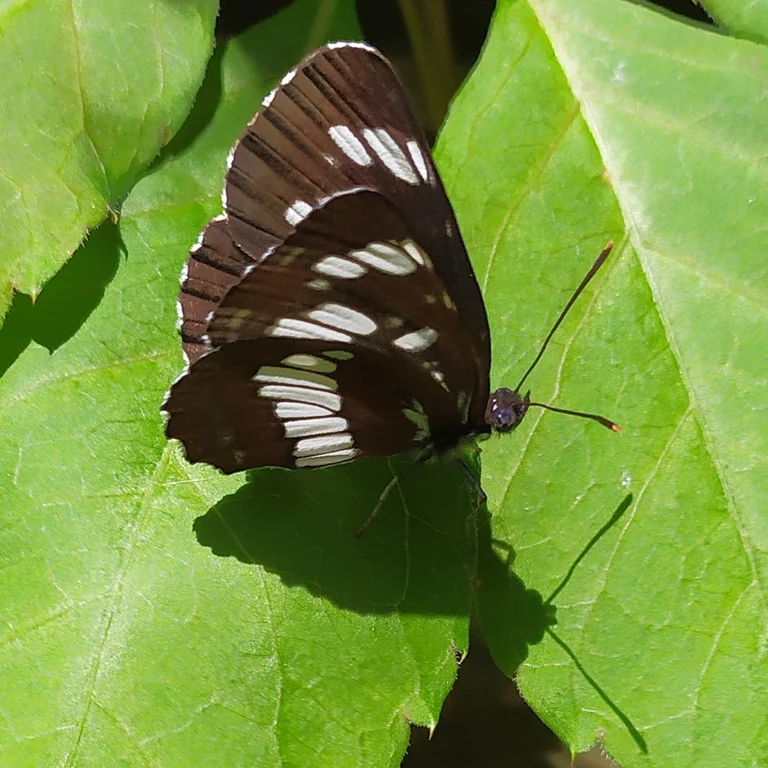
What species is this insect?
Neptis rivularis
